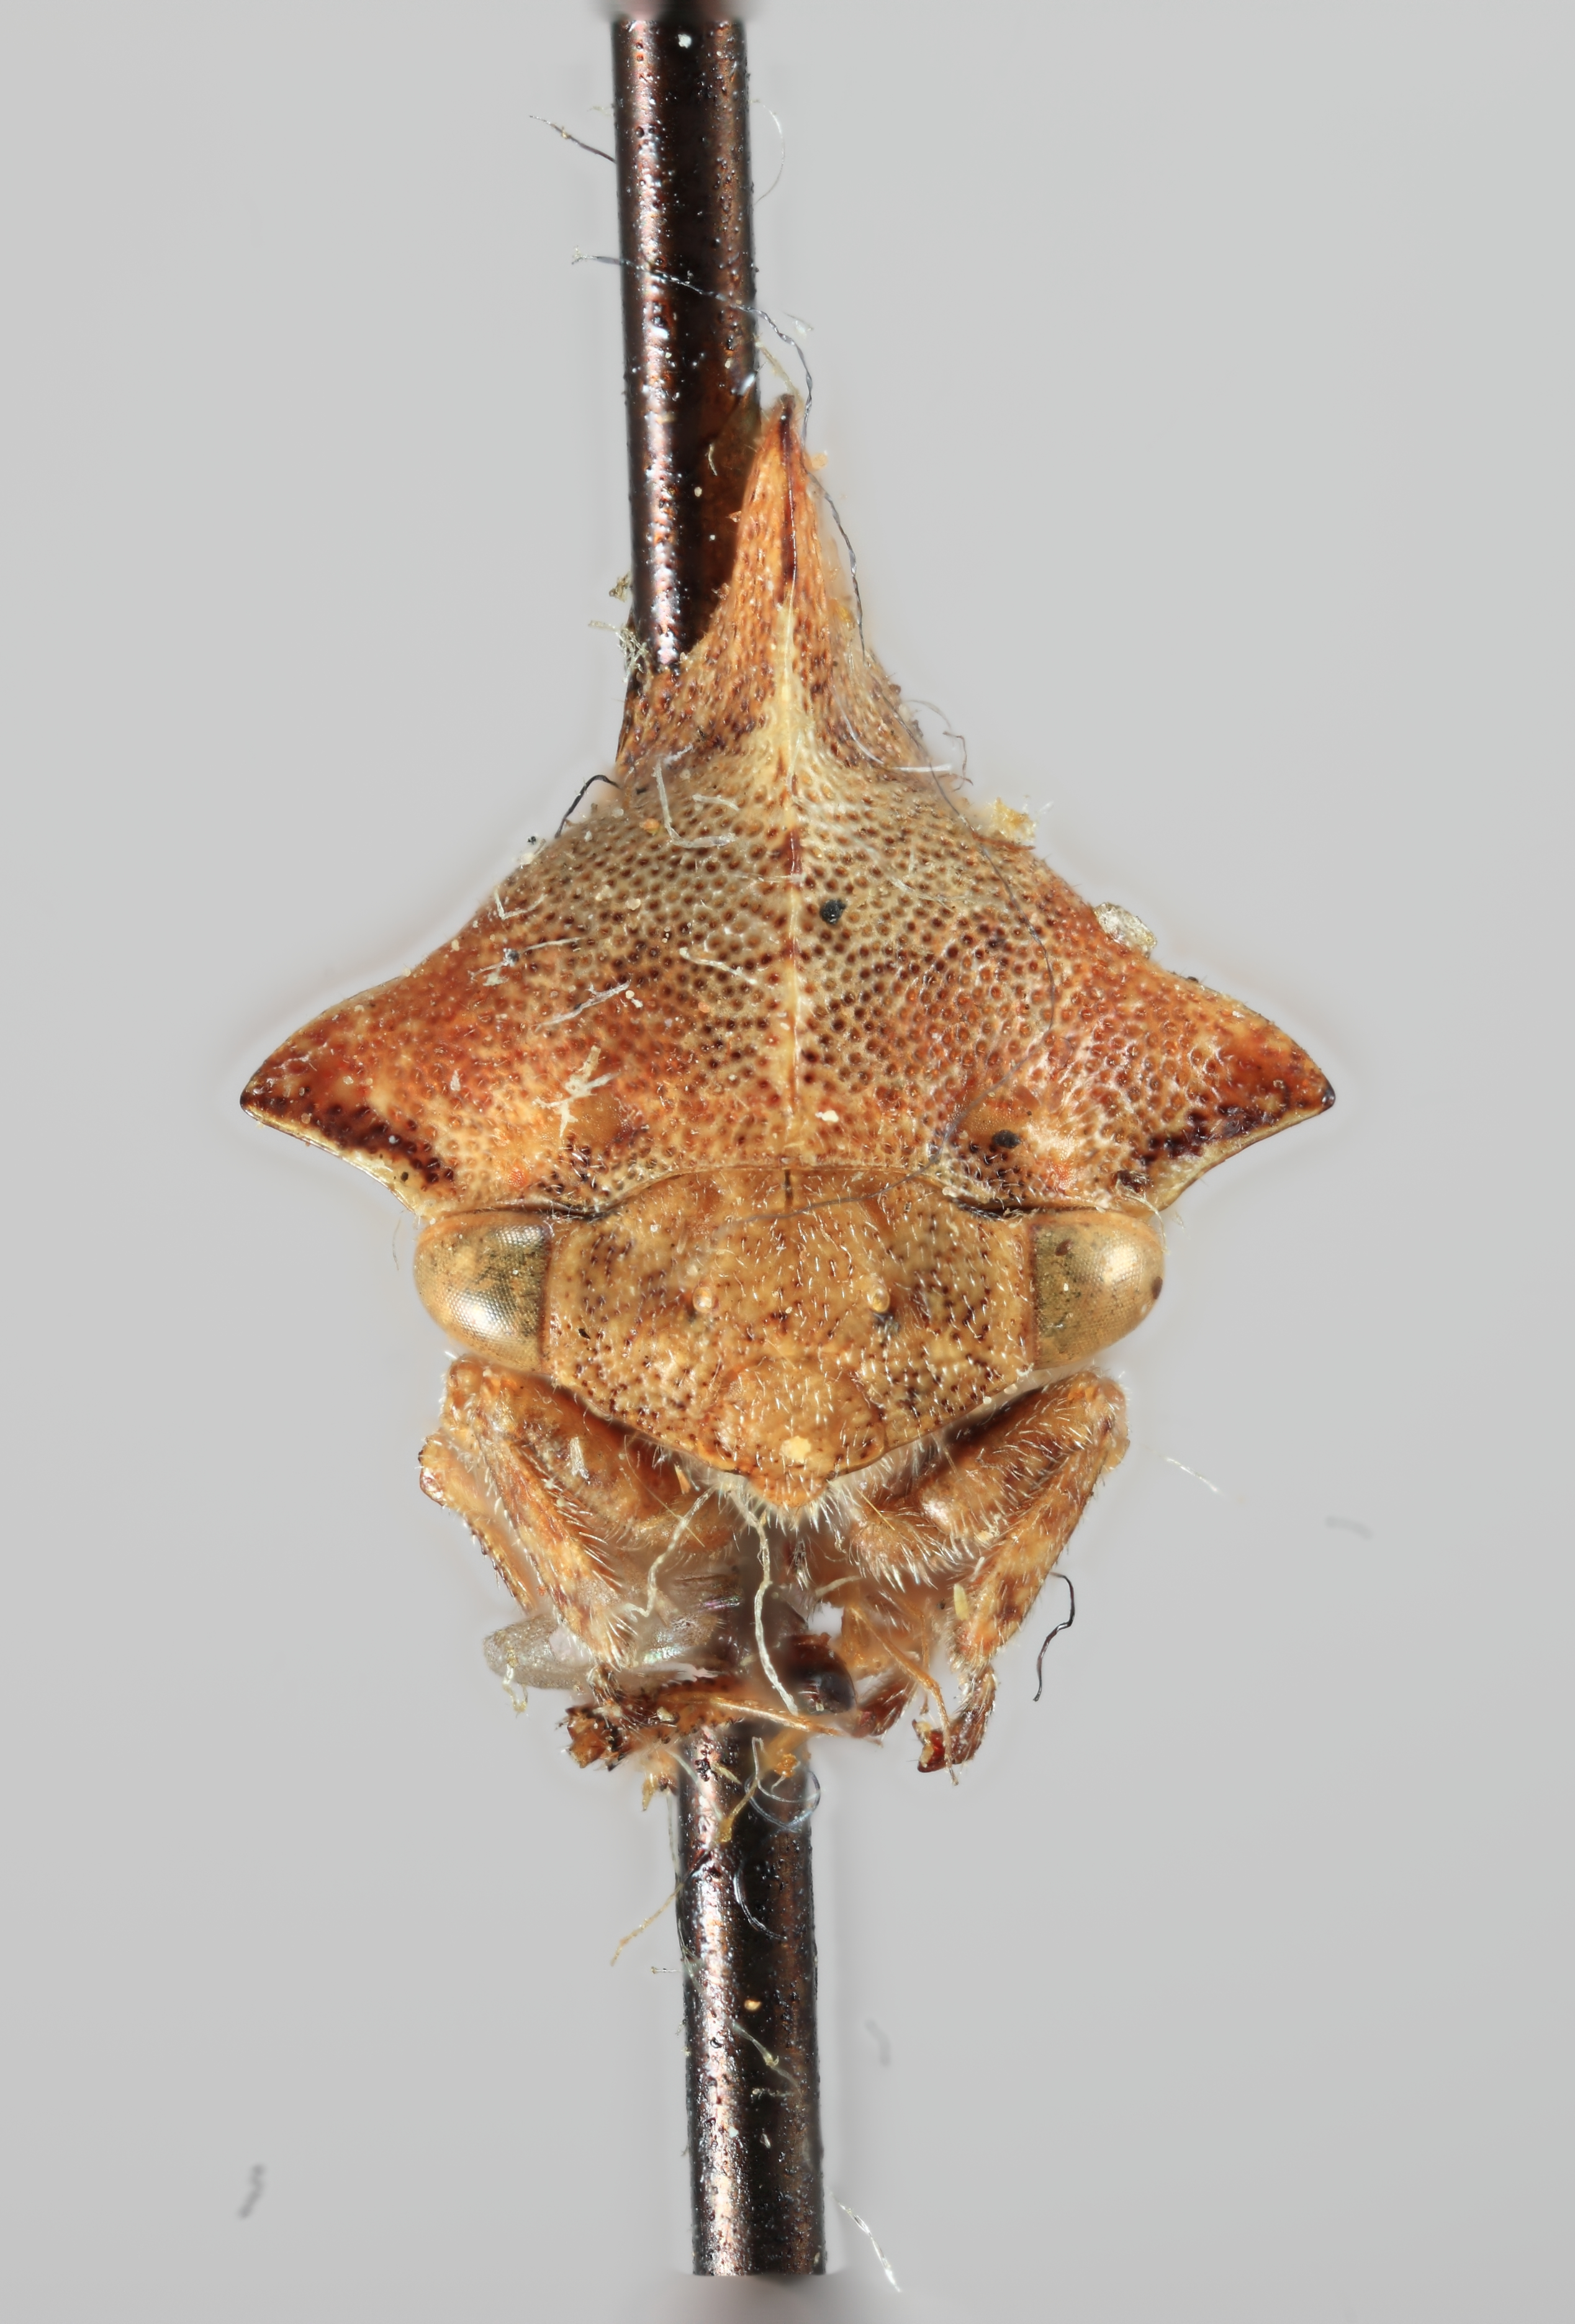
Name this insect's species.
Telamona pulchella
